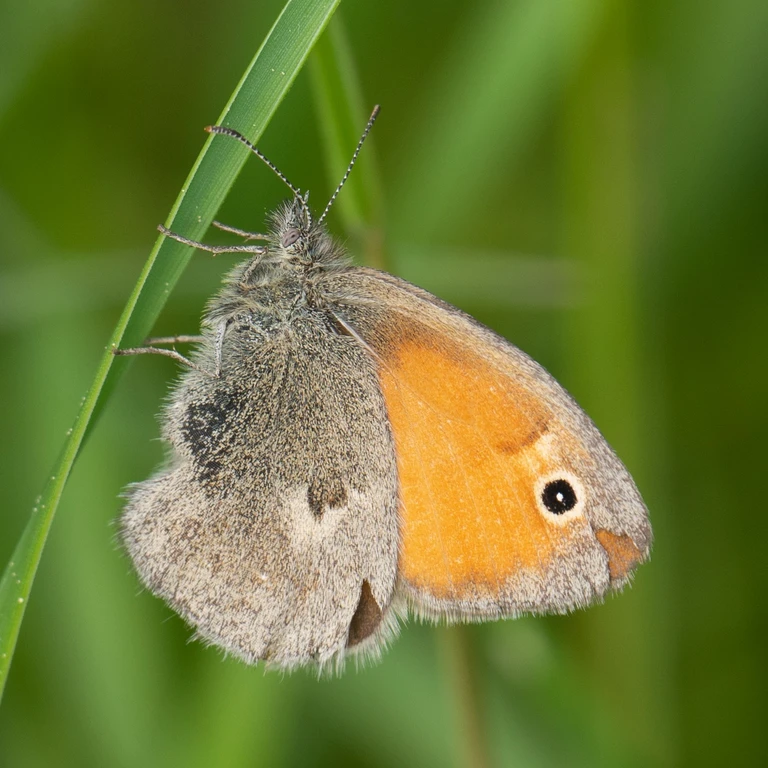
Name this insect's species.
Coenonympha pamphilus
